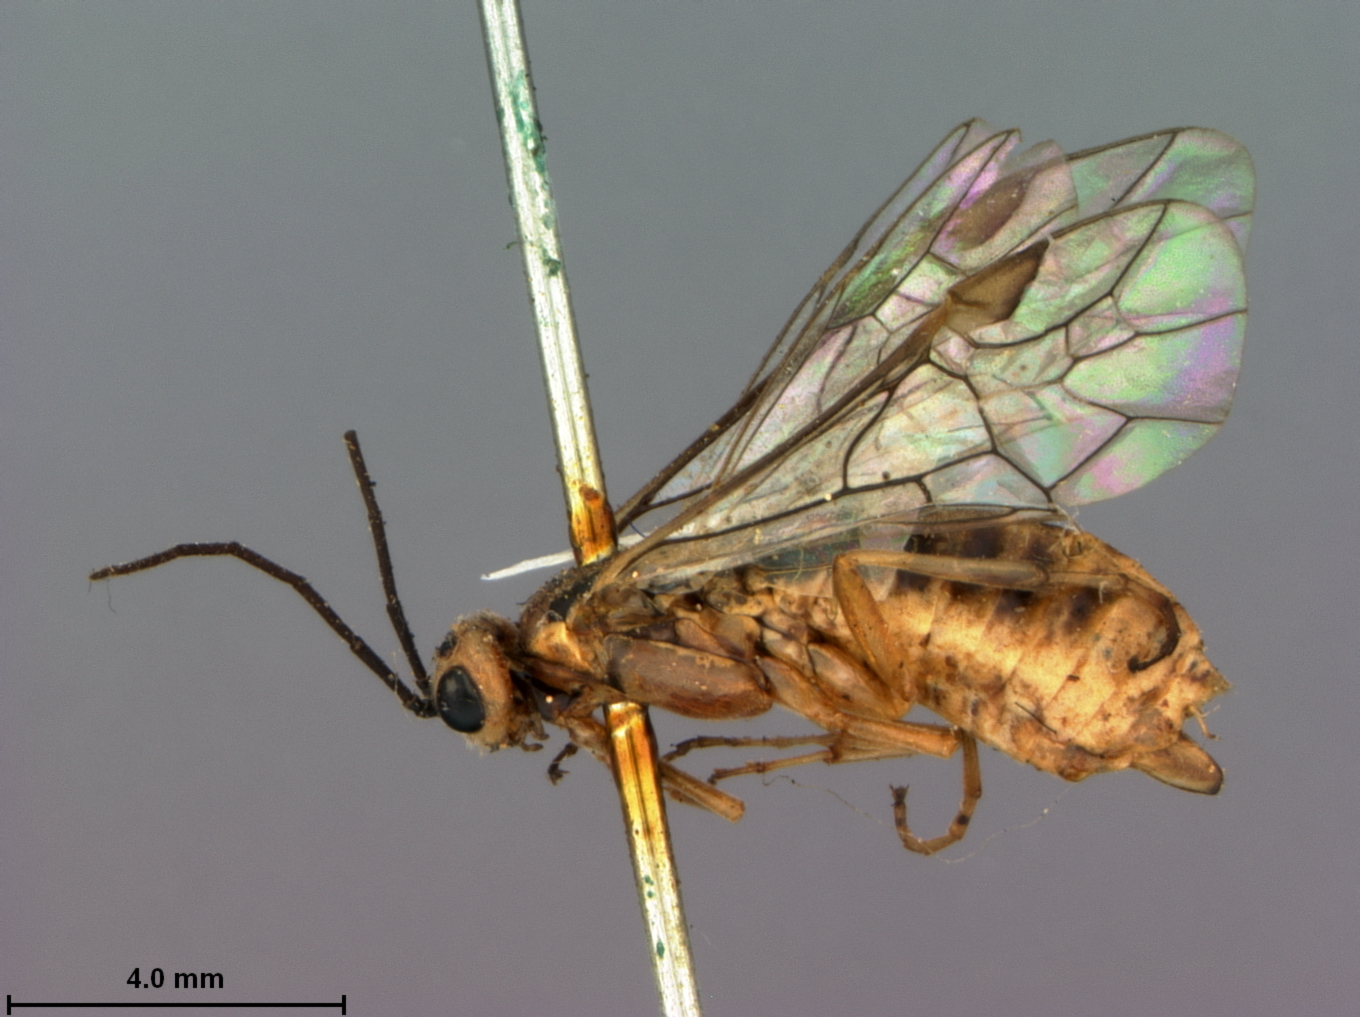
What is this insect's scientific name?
Pachynematus alaskensis
